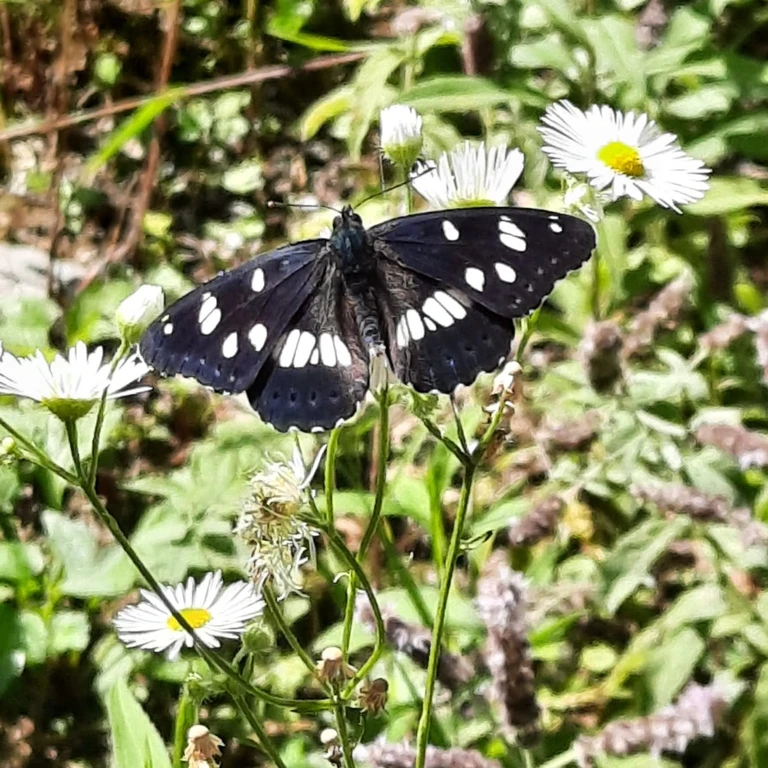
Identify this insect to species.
Limenitis reducta
